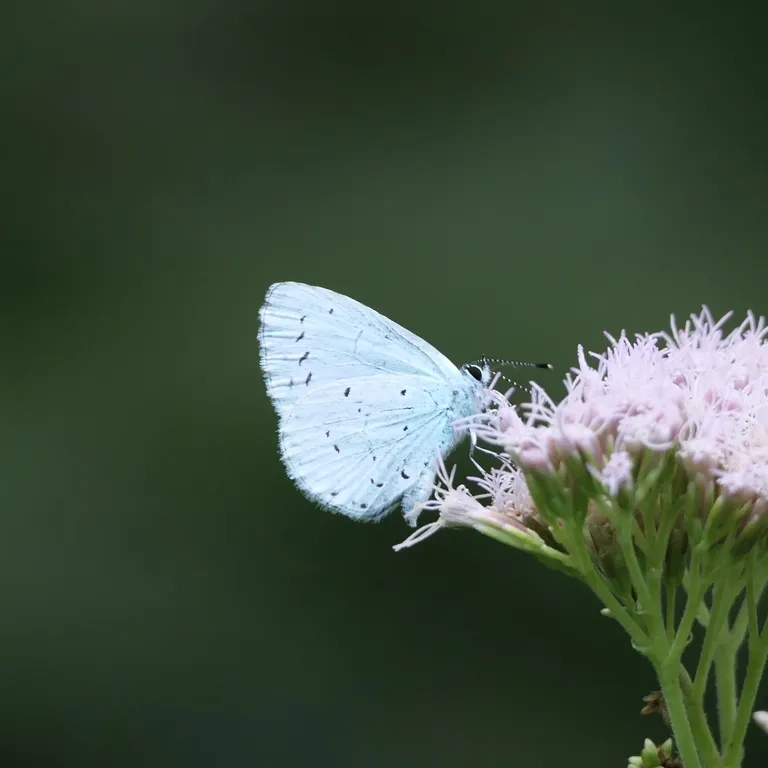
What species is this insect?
Celastrina argiolus
